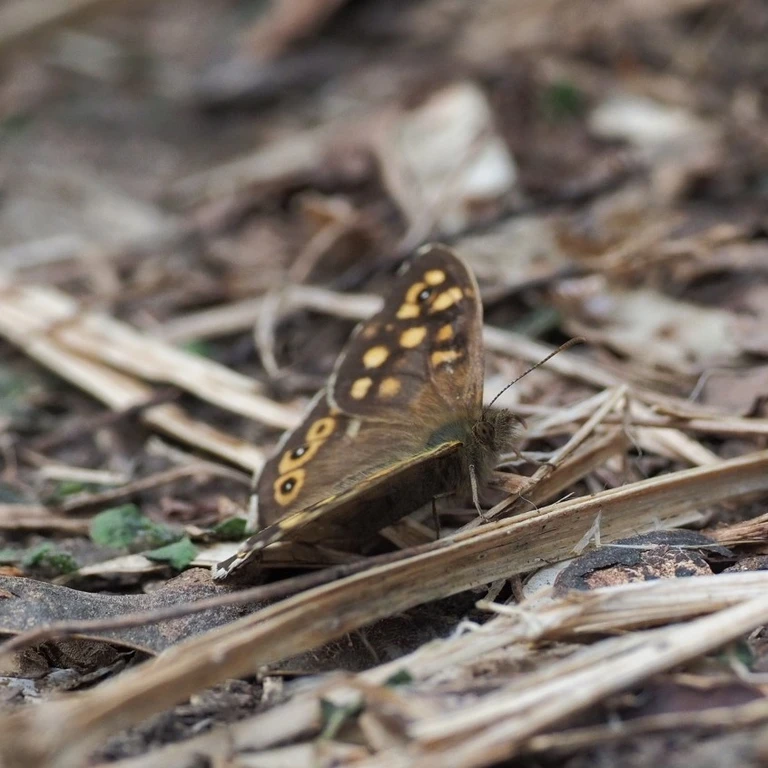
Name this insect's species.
Pararge aegeria
